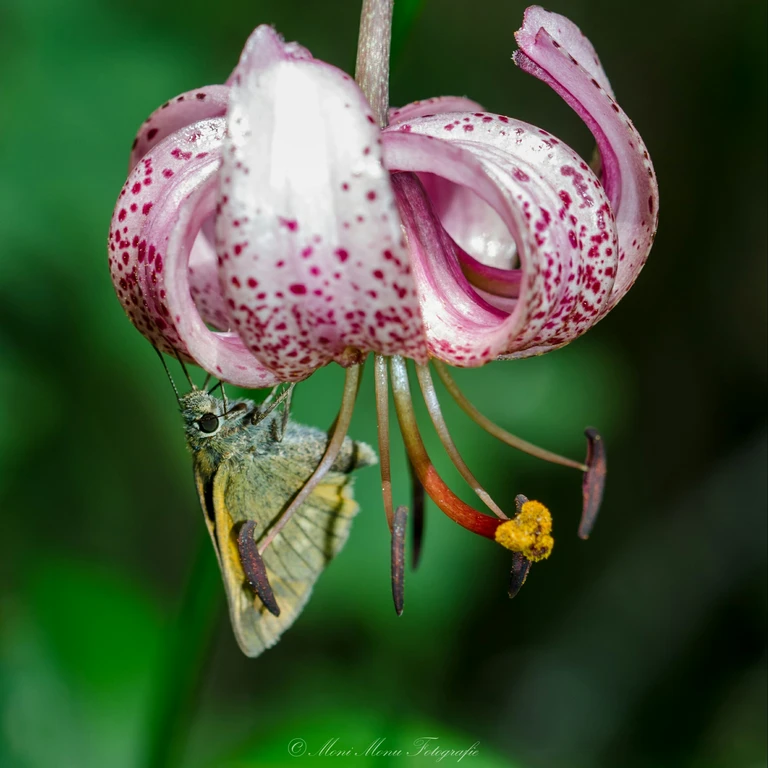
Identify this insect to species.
Ochlodes sylvanus (also Ochlodes venata)
